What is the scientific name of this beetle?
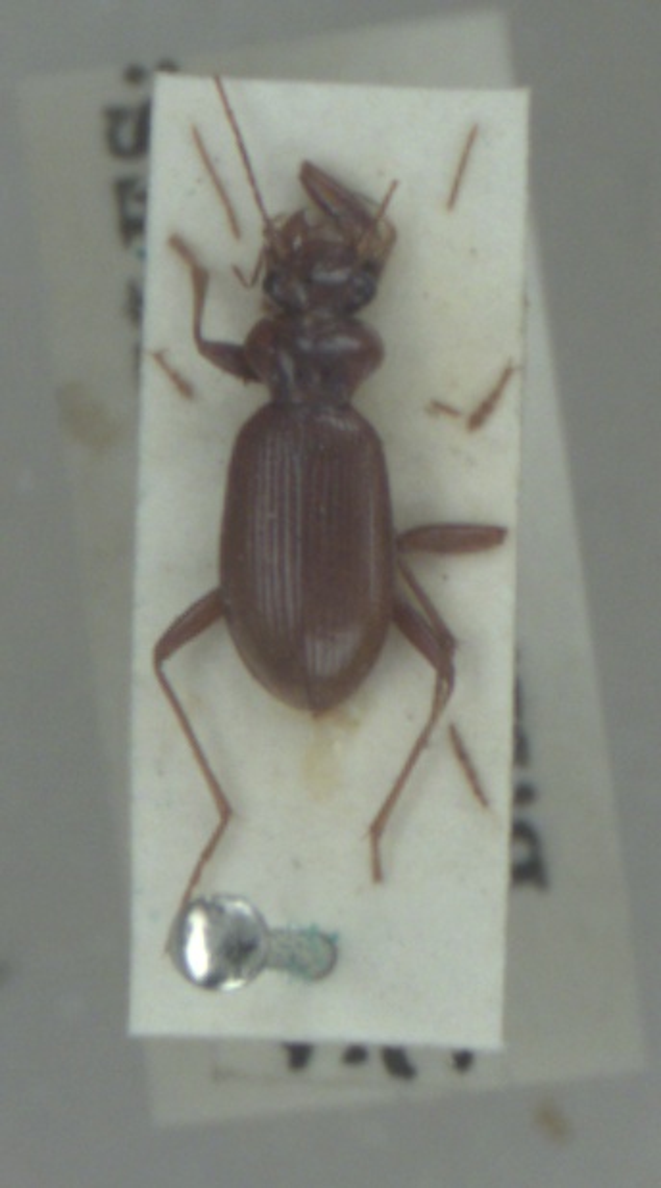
Leistus ferrugineus
